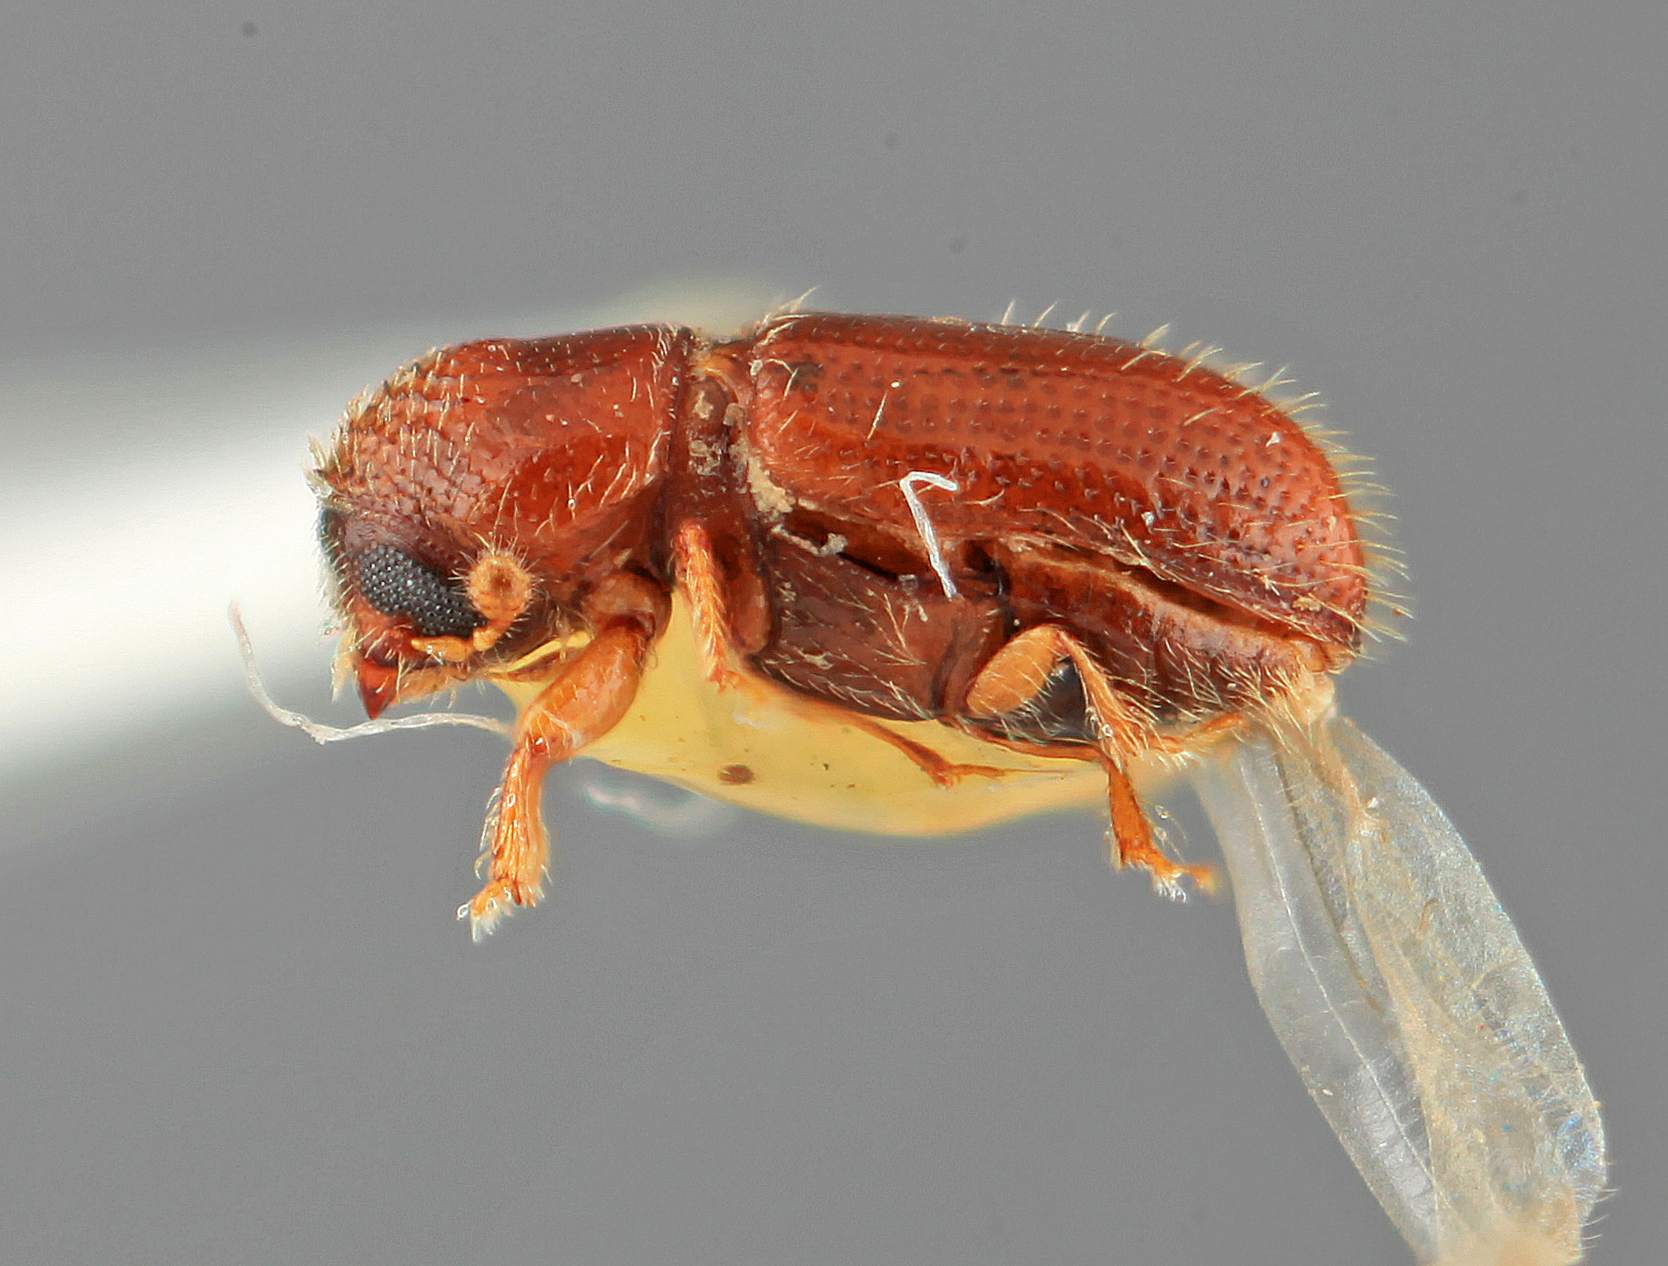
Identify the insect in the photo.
Pityophthorus molestus
